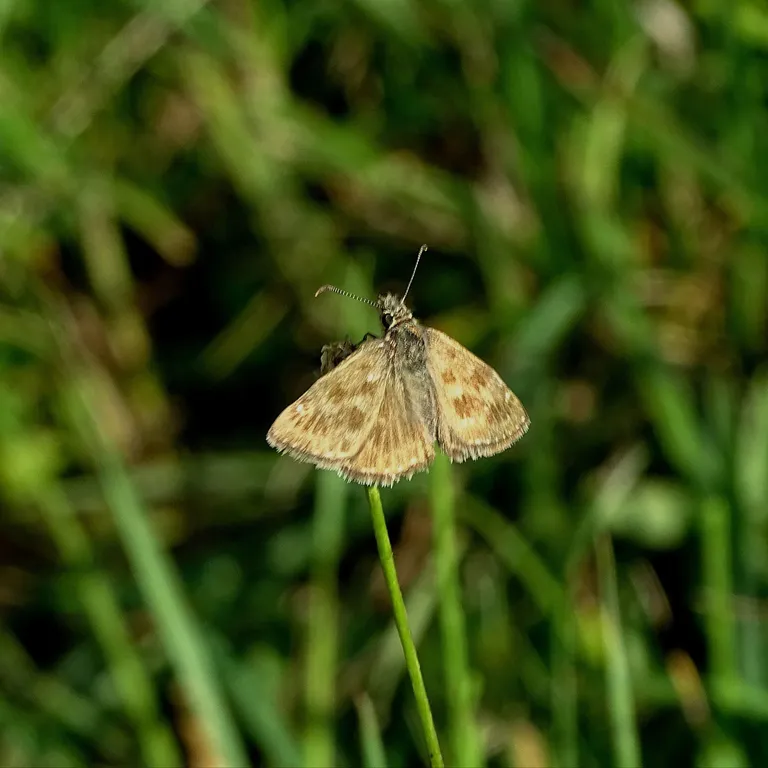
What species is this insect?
Erynnis tages
